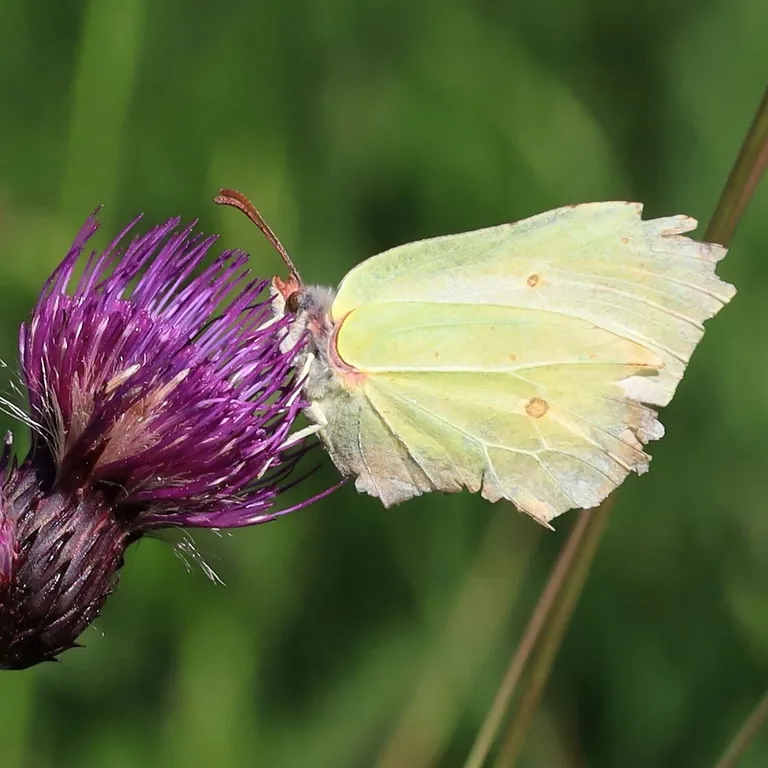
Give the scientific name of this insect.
Gonepteryx rhamni
